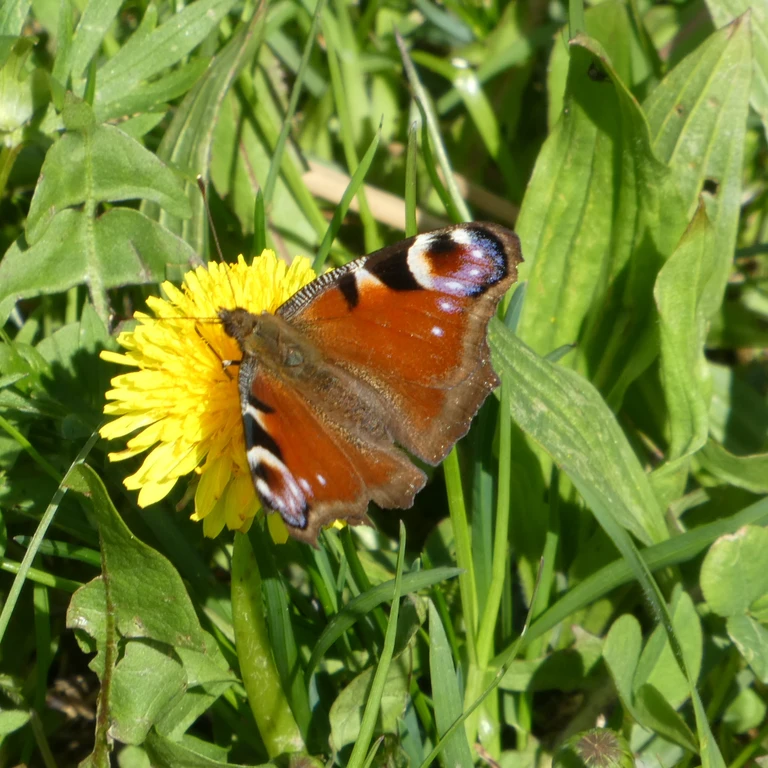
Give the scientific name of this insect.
Aglais io
